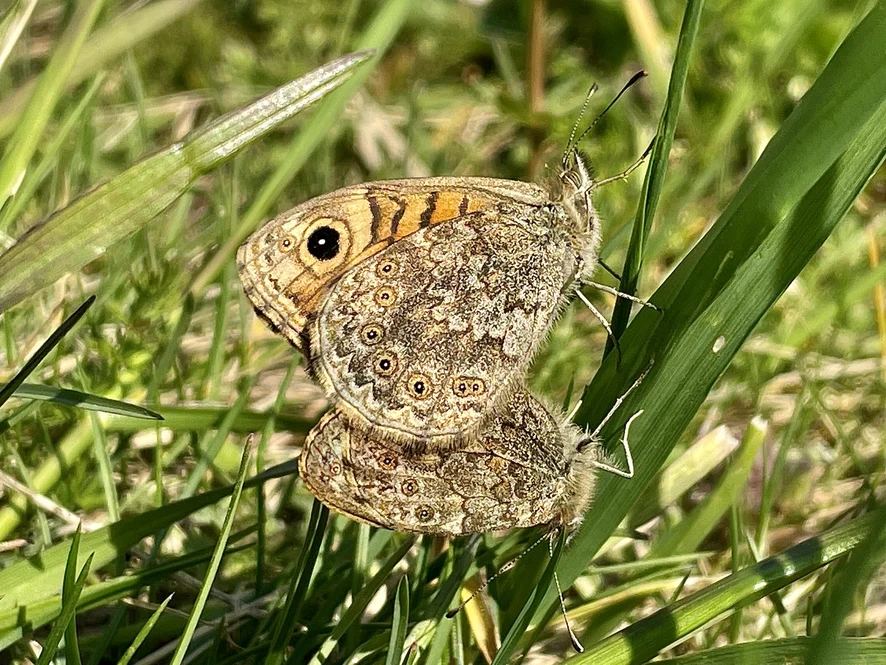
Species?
Lasiommata megera (also Pararge megera)
